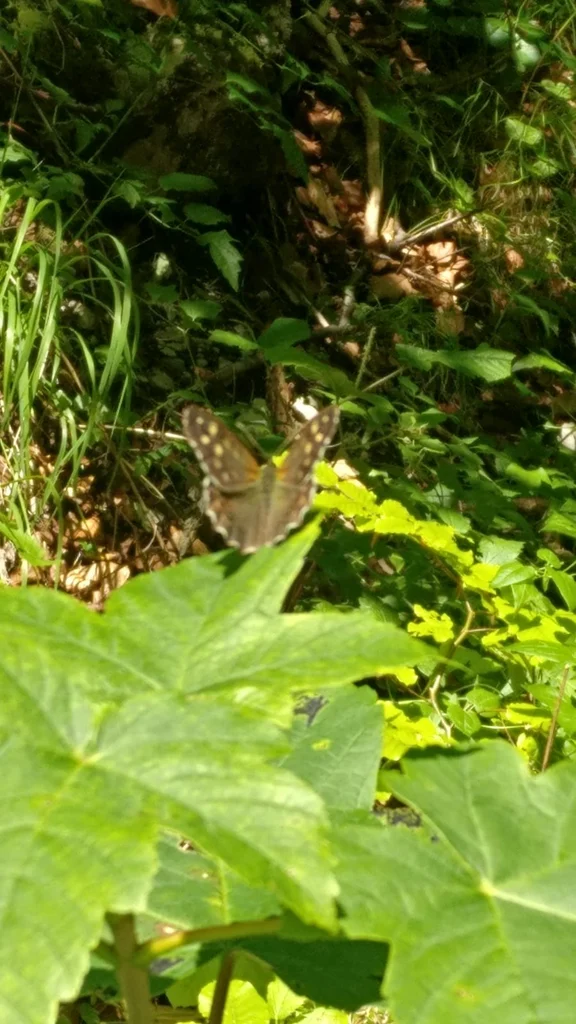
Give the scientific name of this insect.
Pararge aegeria
